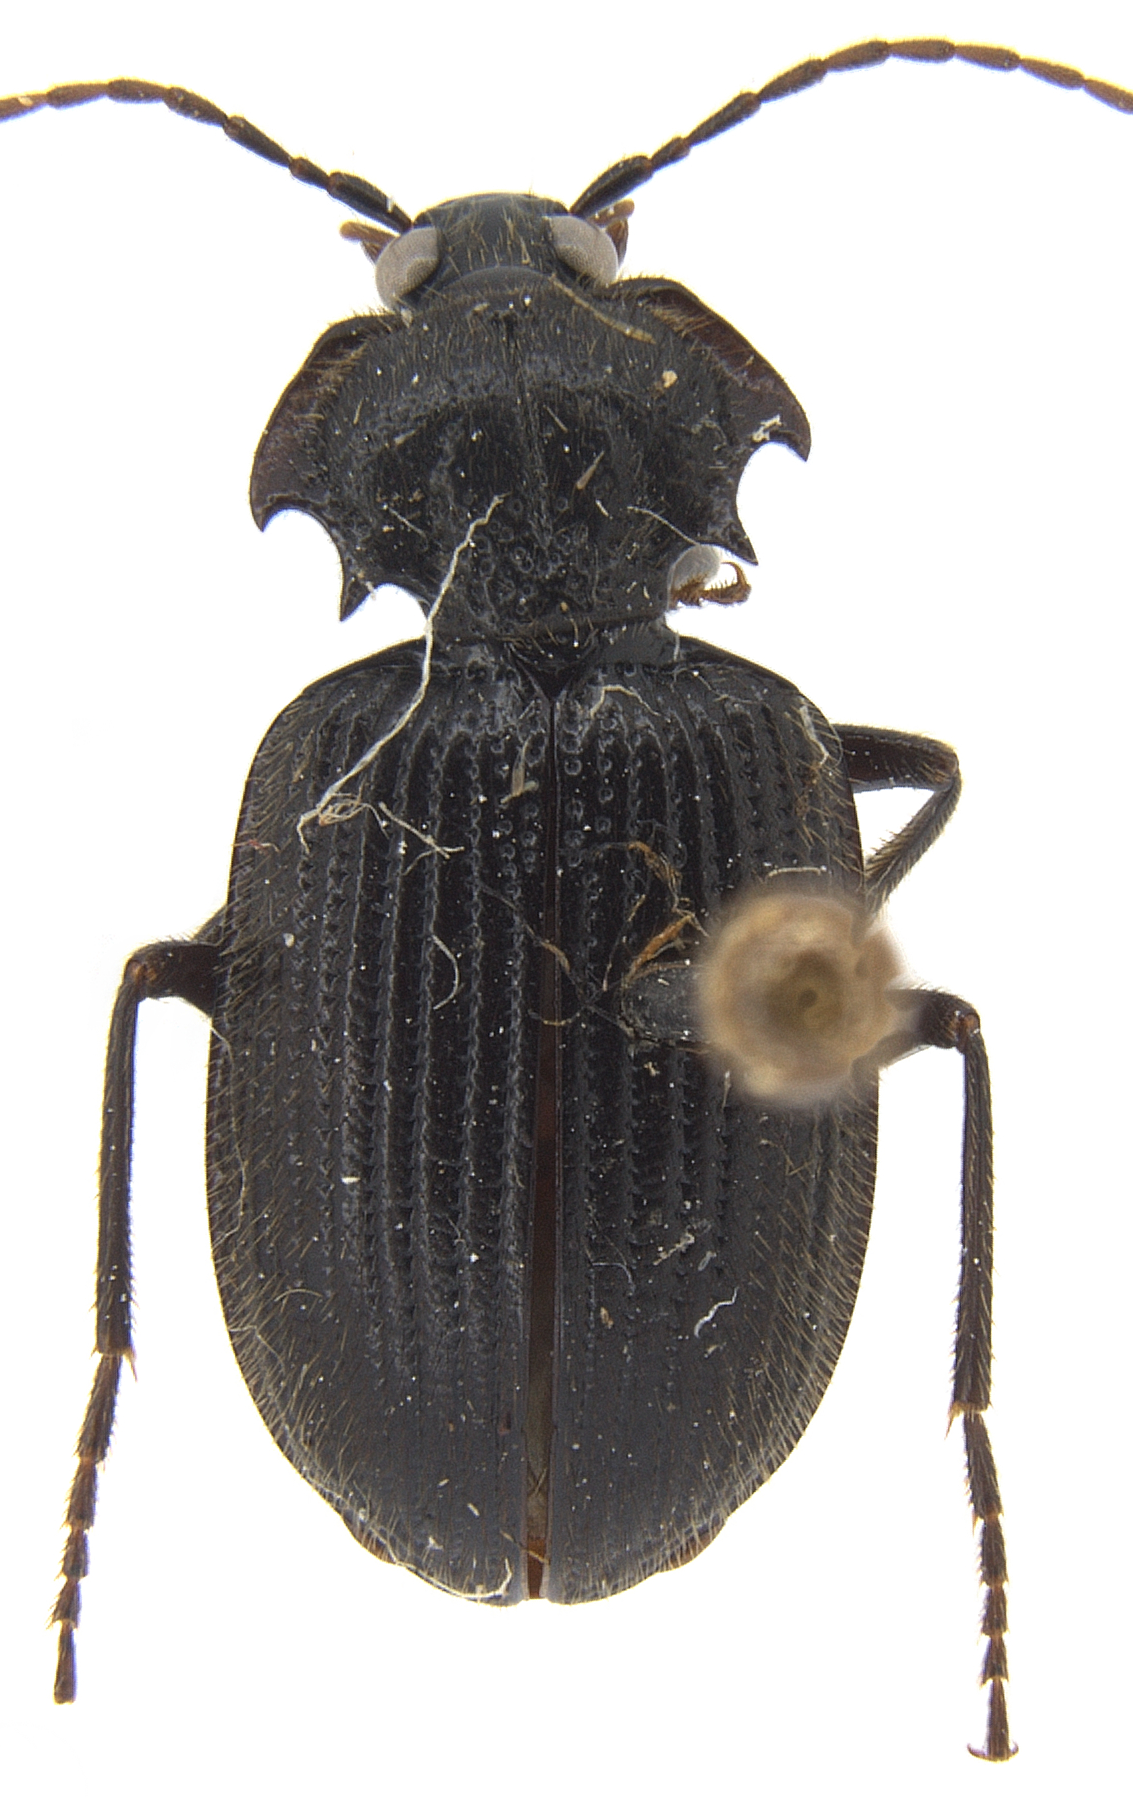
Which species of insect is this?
Coptia armata
